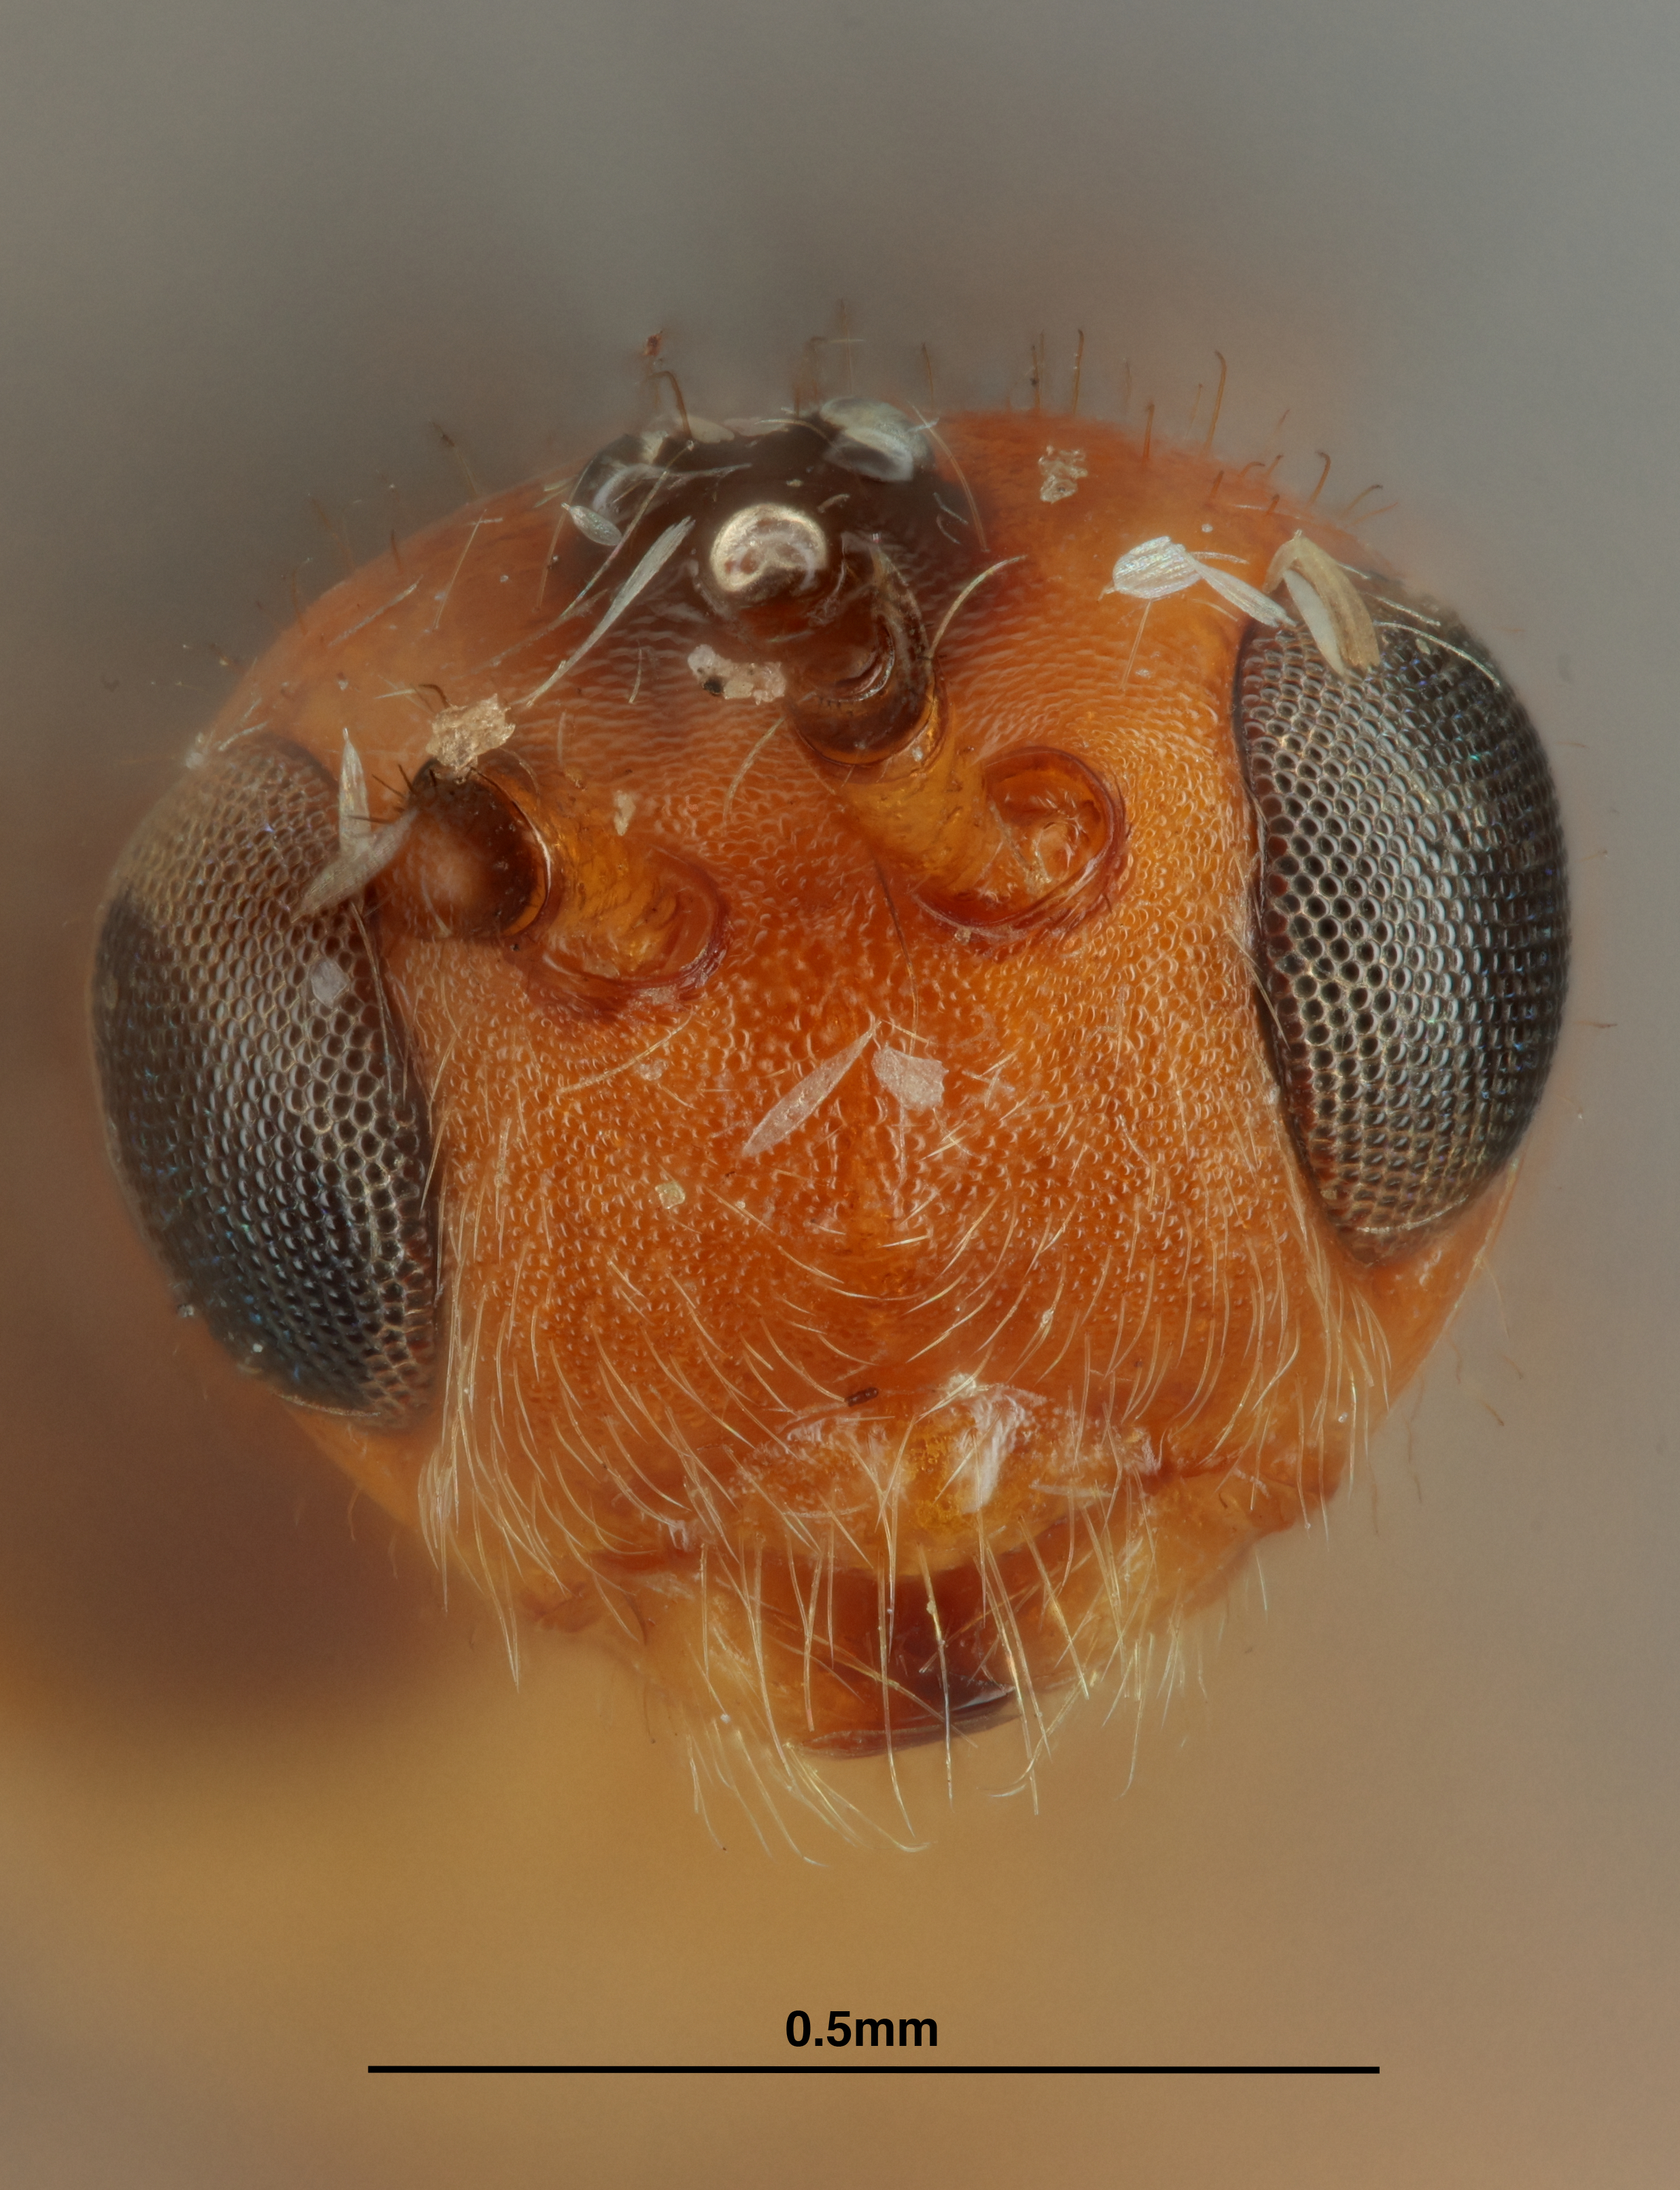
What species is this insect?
Opius sabroskyi
